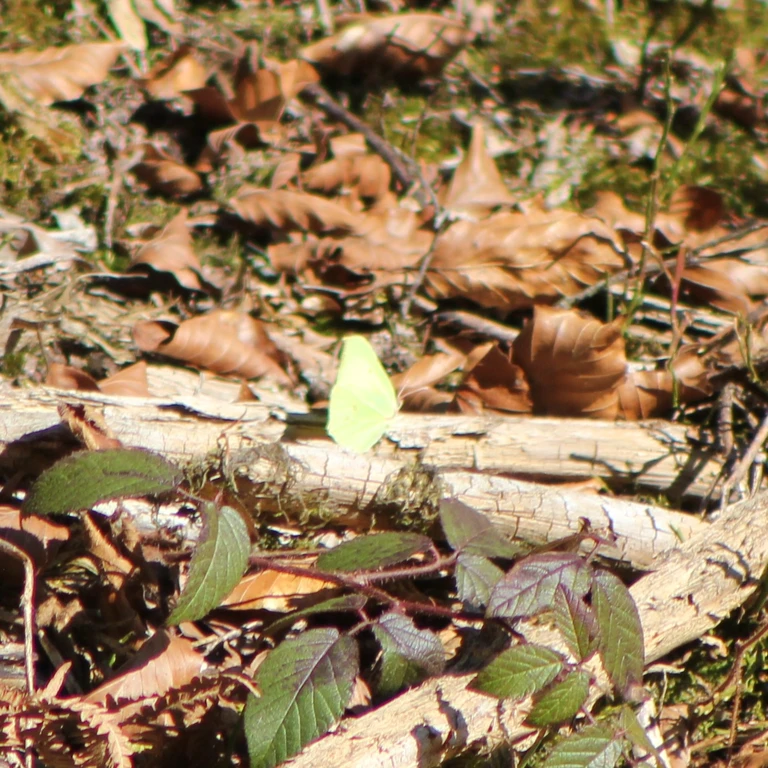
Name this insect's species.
Gonepteryx rhamni
